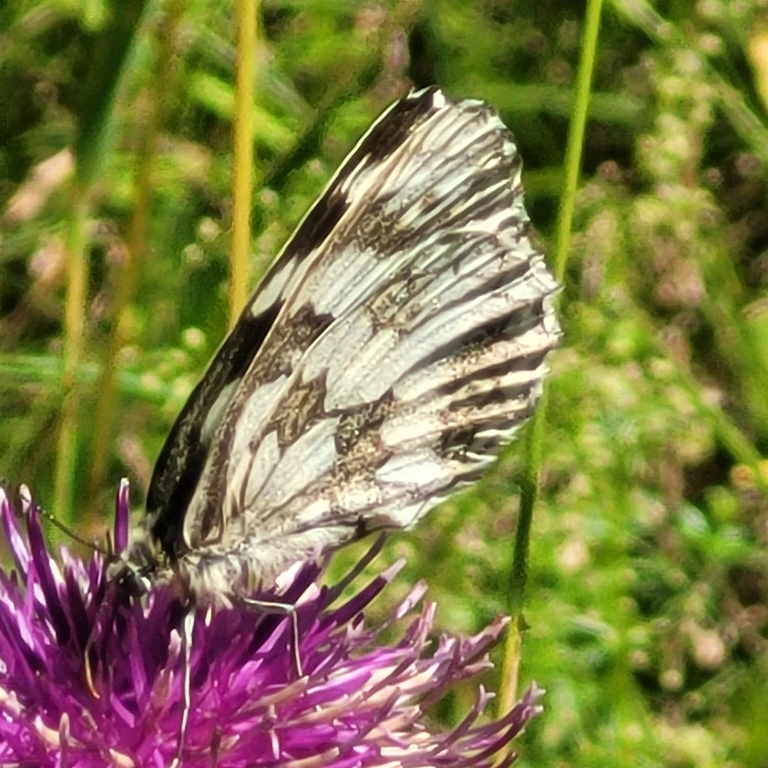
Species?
Melanargia galathea
